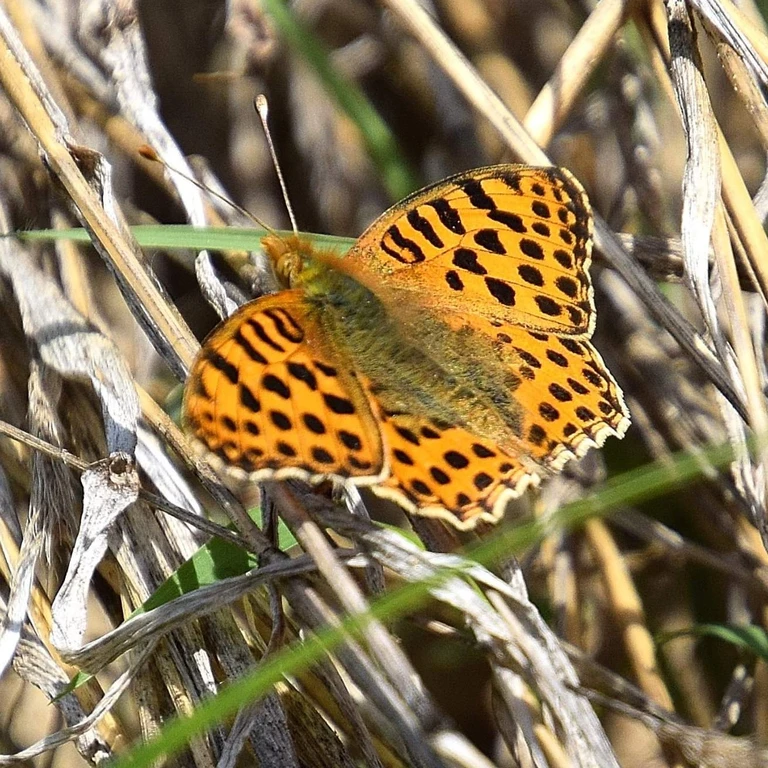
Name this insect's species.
Issoria lathonia
